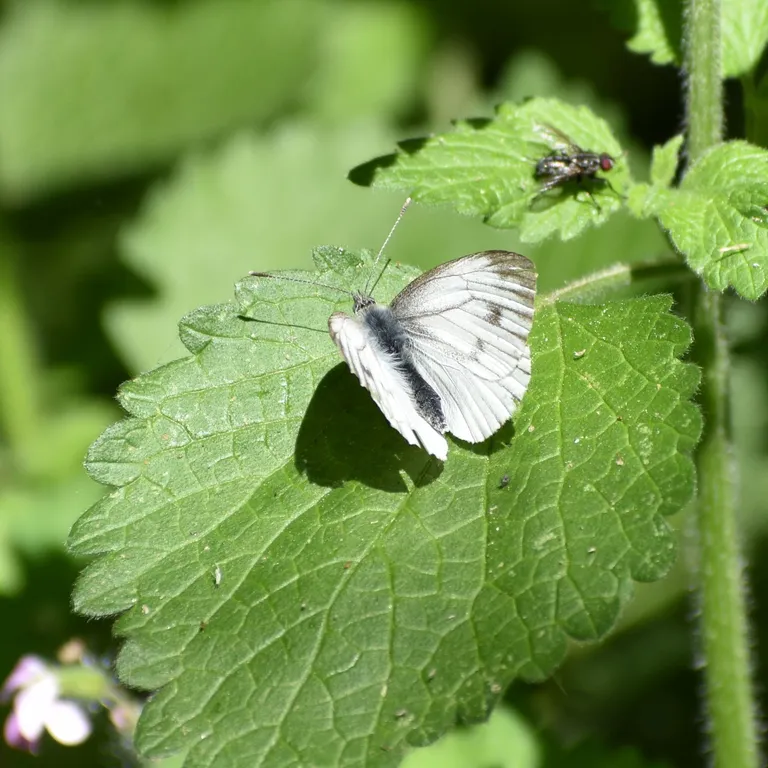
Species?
Pieris napi
